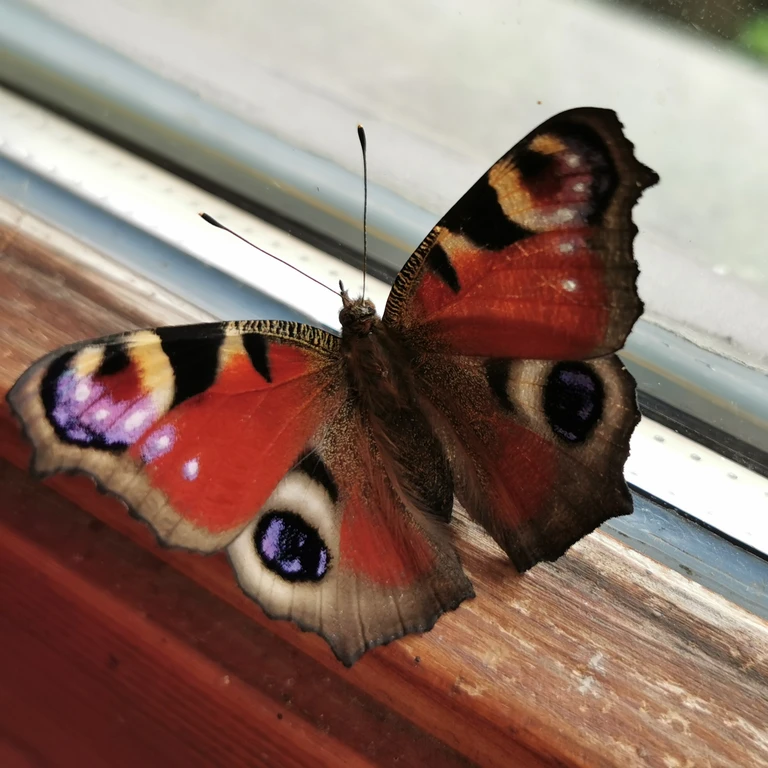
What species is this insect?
Aglais io
